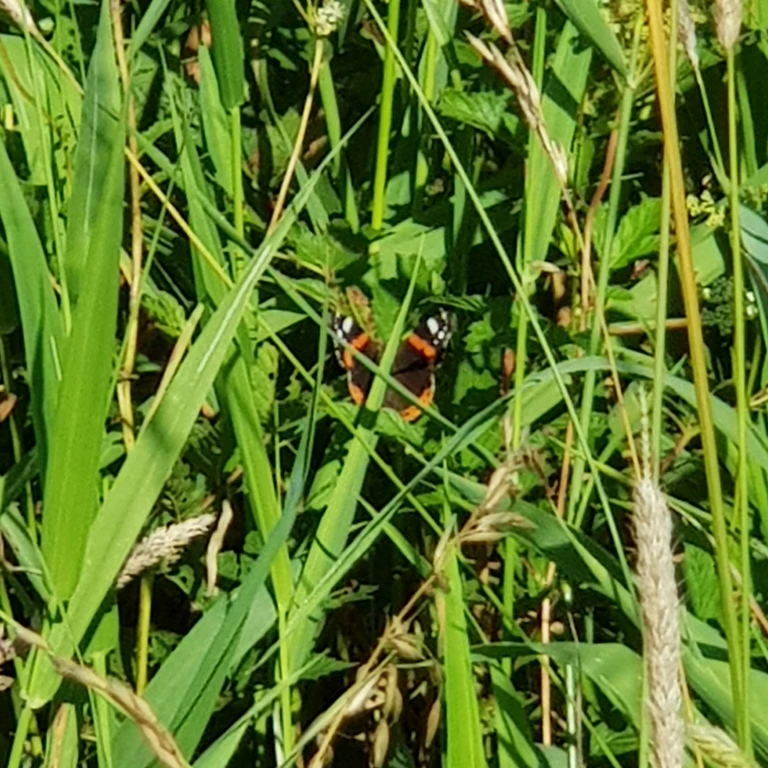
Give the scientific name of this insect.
Vanessa atalanta
